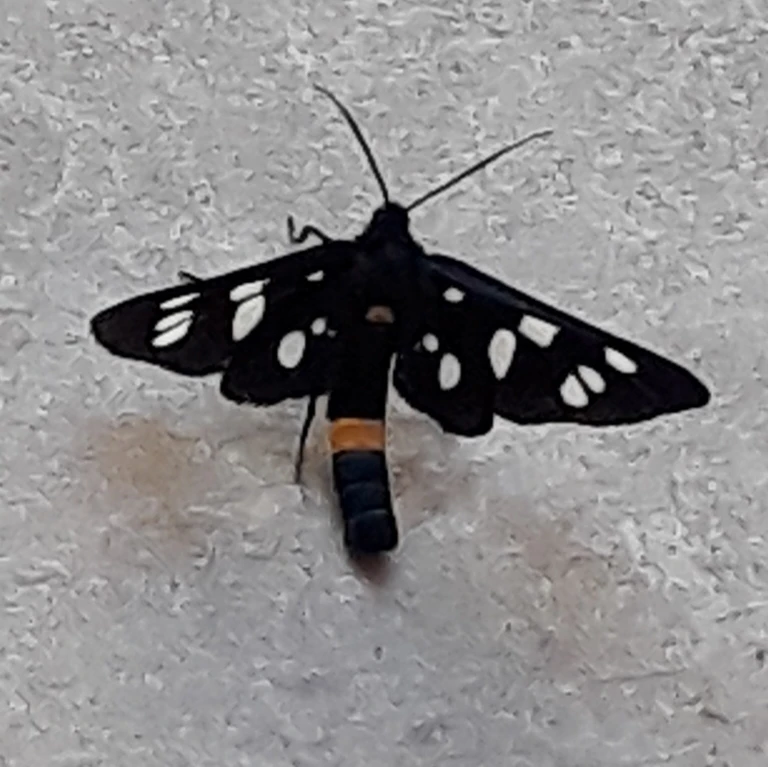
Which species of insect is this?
Amata phegea
